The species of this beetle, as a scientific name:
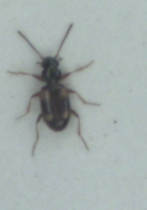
Bembidion quadrimaculatum
